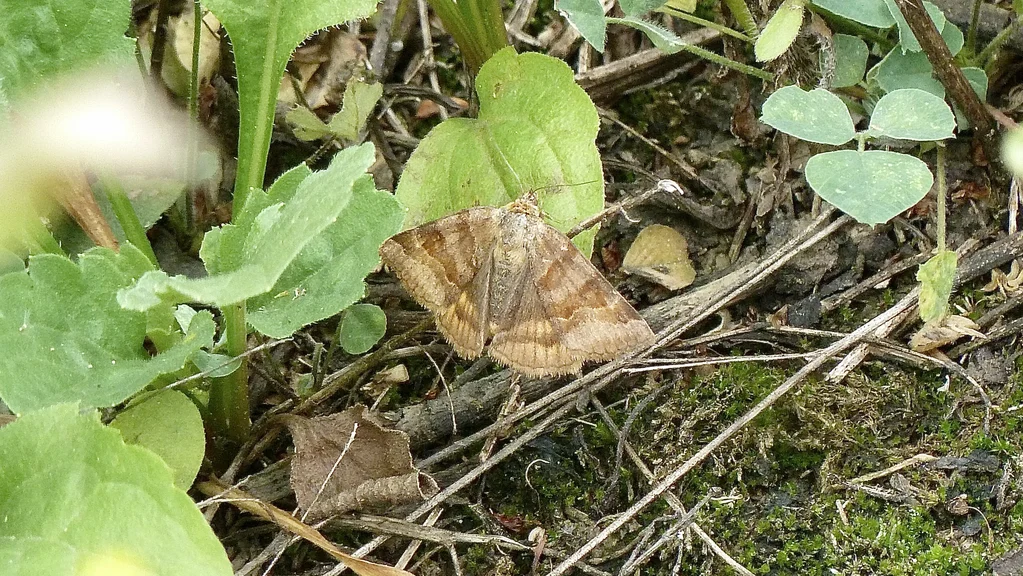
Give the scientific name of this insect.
Euclidia glyphica
